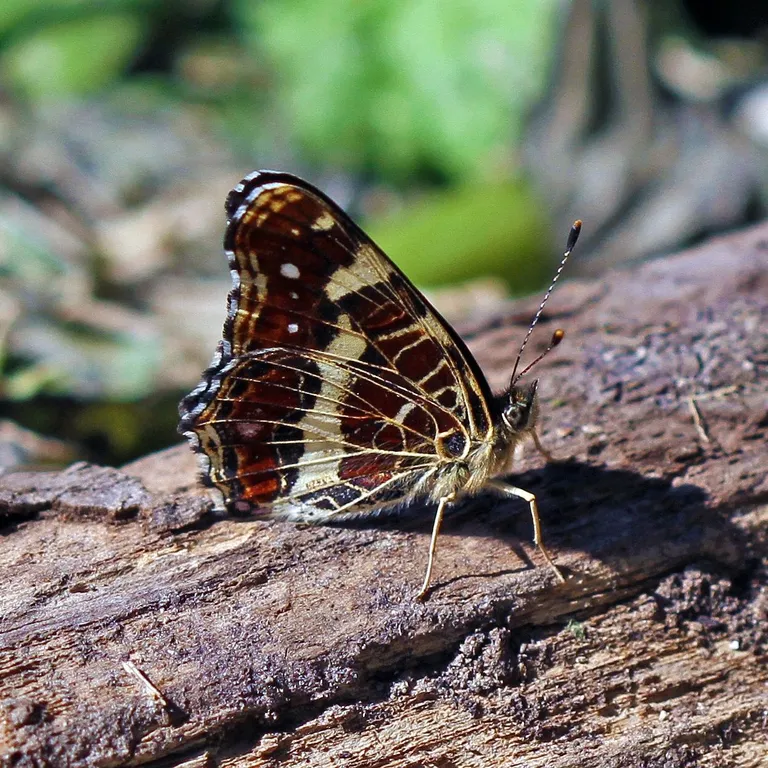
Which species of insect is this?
Araschnia levana
